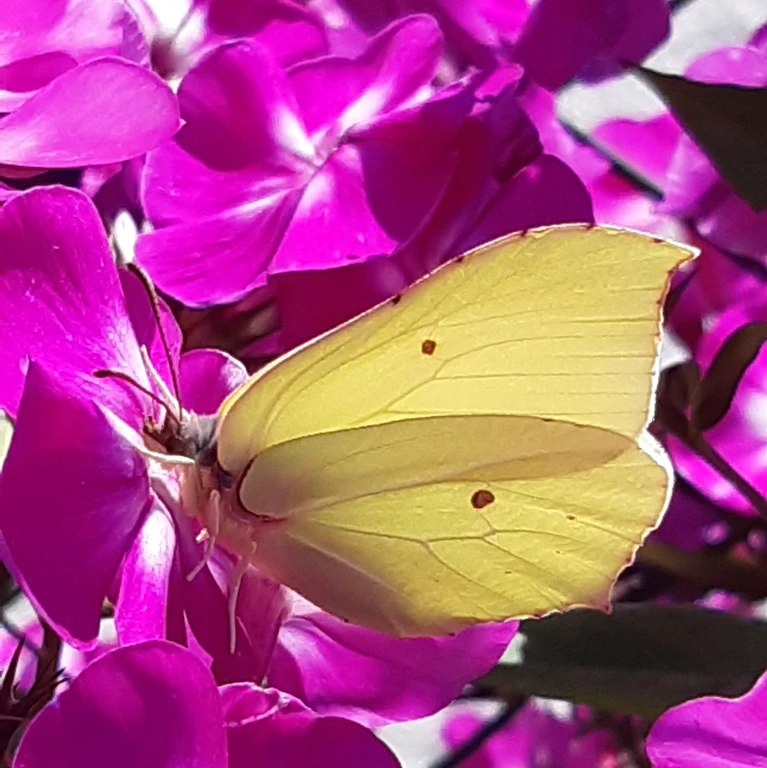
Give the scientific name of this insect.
Gonepteryx rhamni
